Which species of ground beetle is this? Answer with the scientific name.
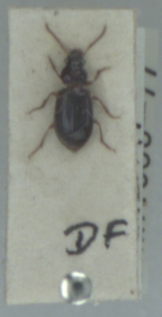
Bradycellus harpalinus
